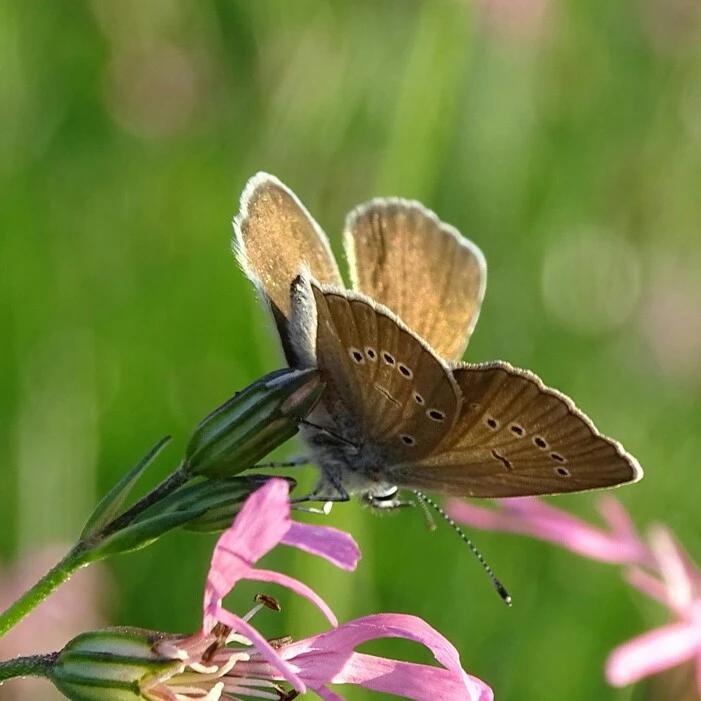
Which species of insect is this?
Cyaniris semiargus
